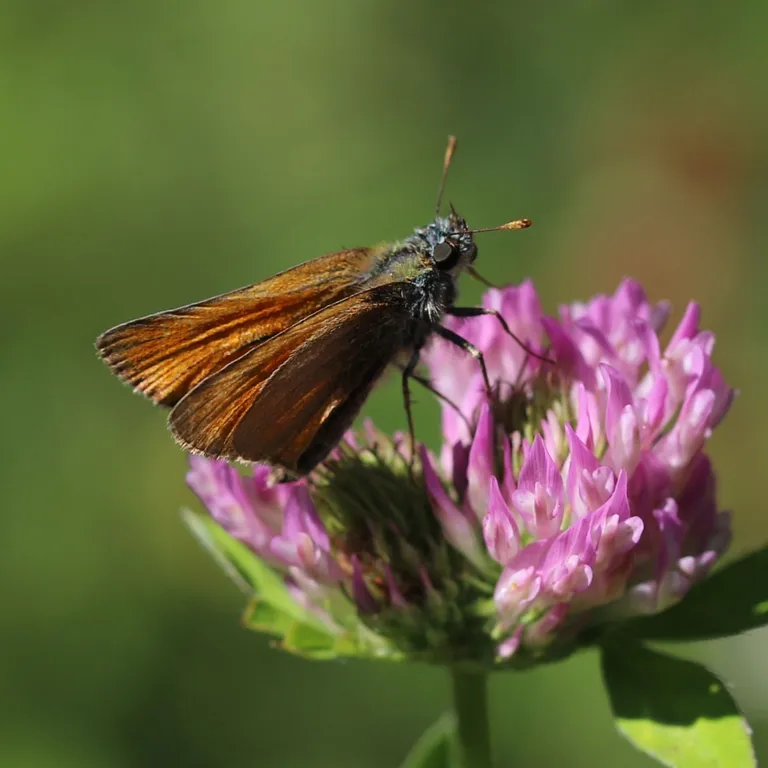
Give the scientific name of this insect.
Thymelicus sylvestris
